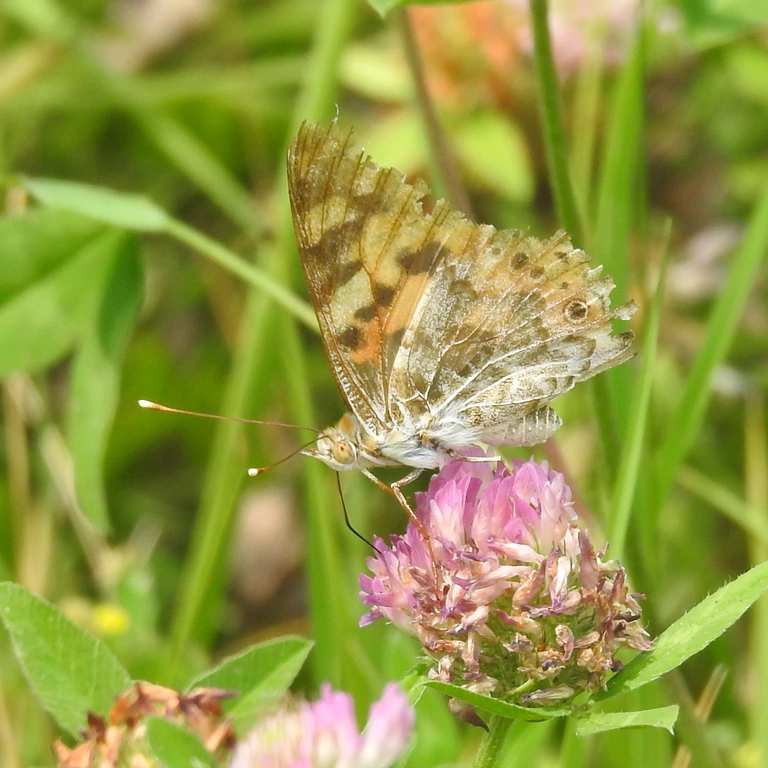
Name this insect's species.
Vanessa cardui
